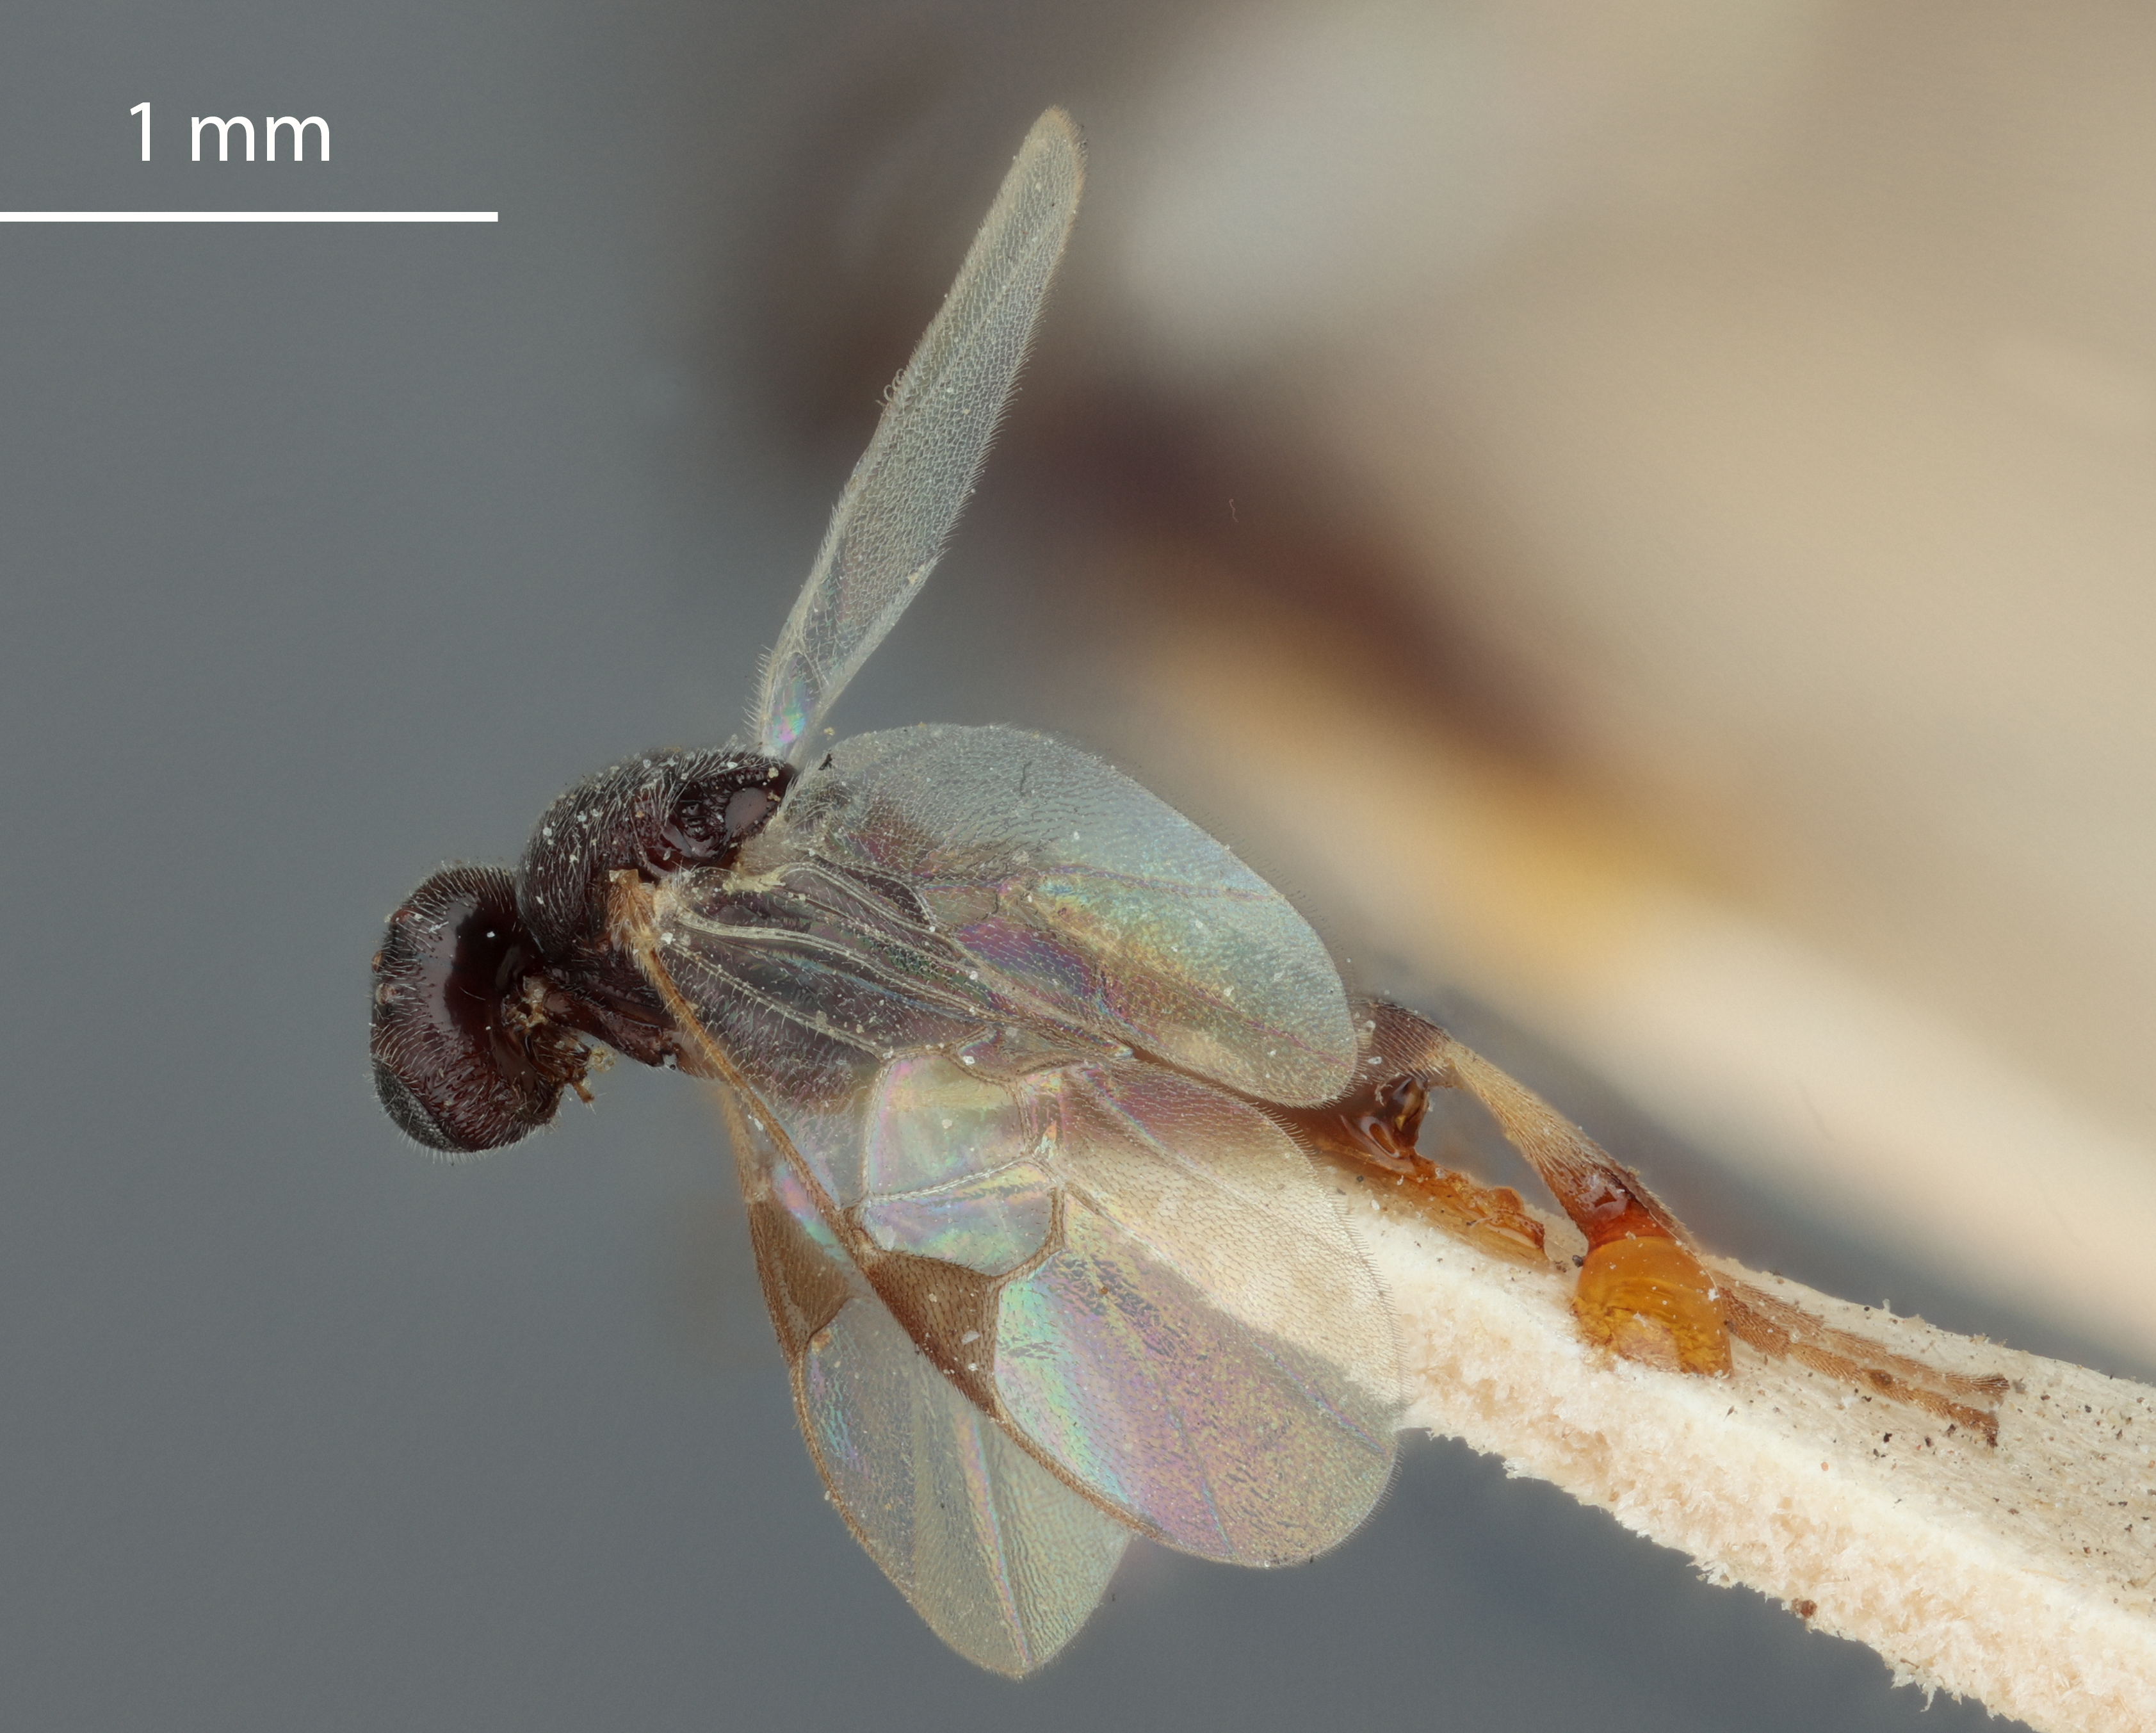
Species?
Apanteles theclae
